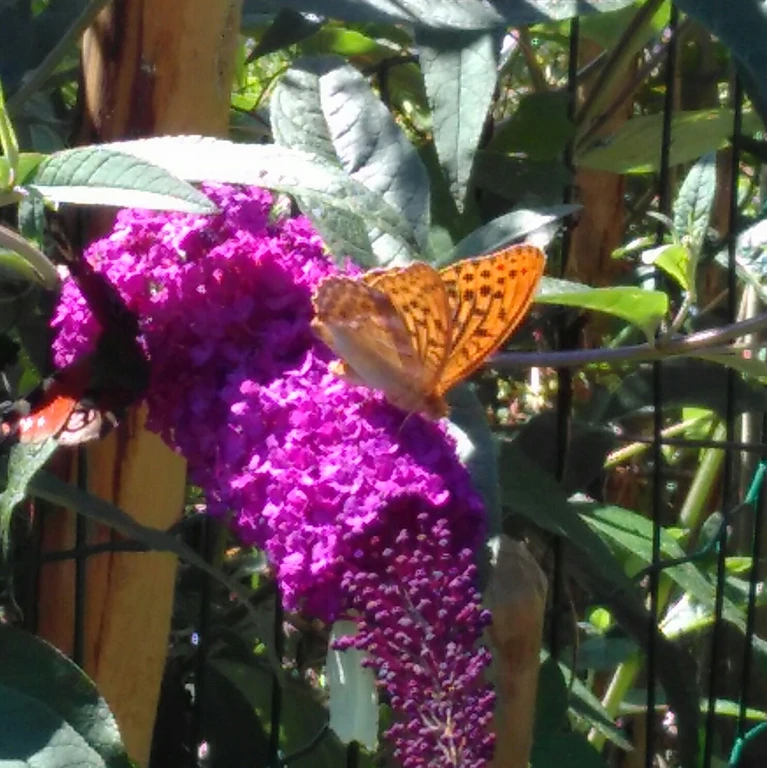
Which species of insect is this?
Argynnis paphia
